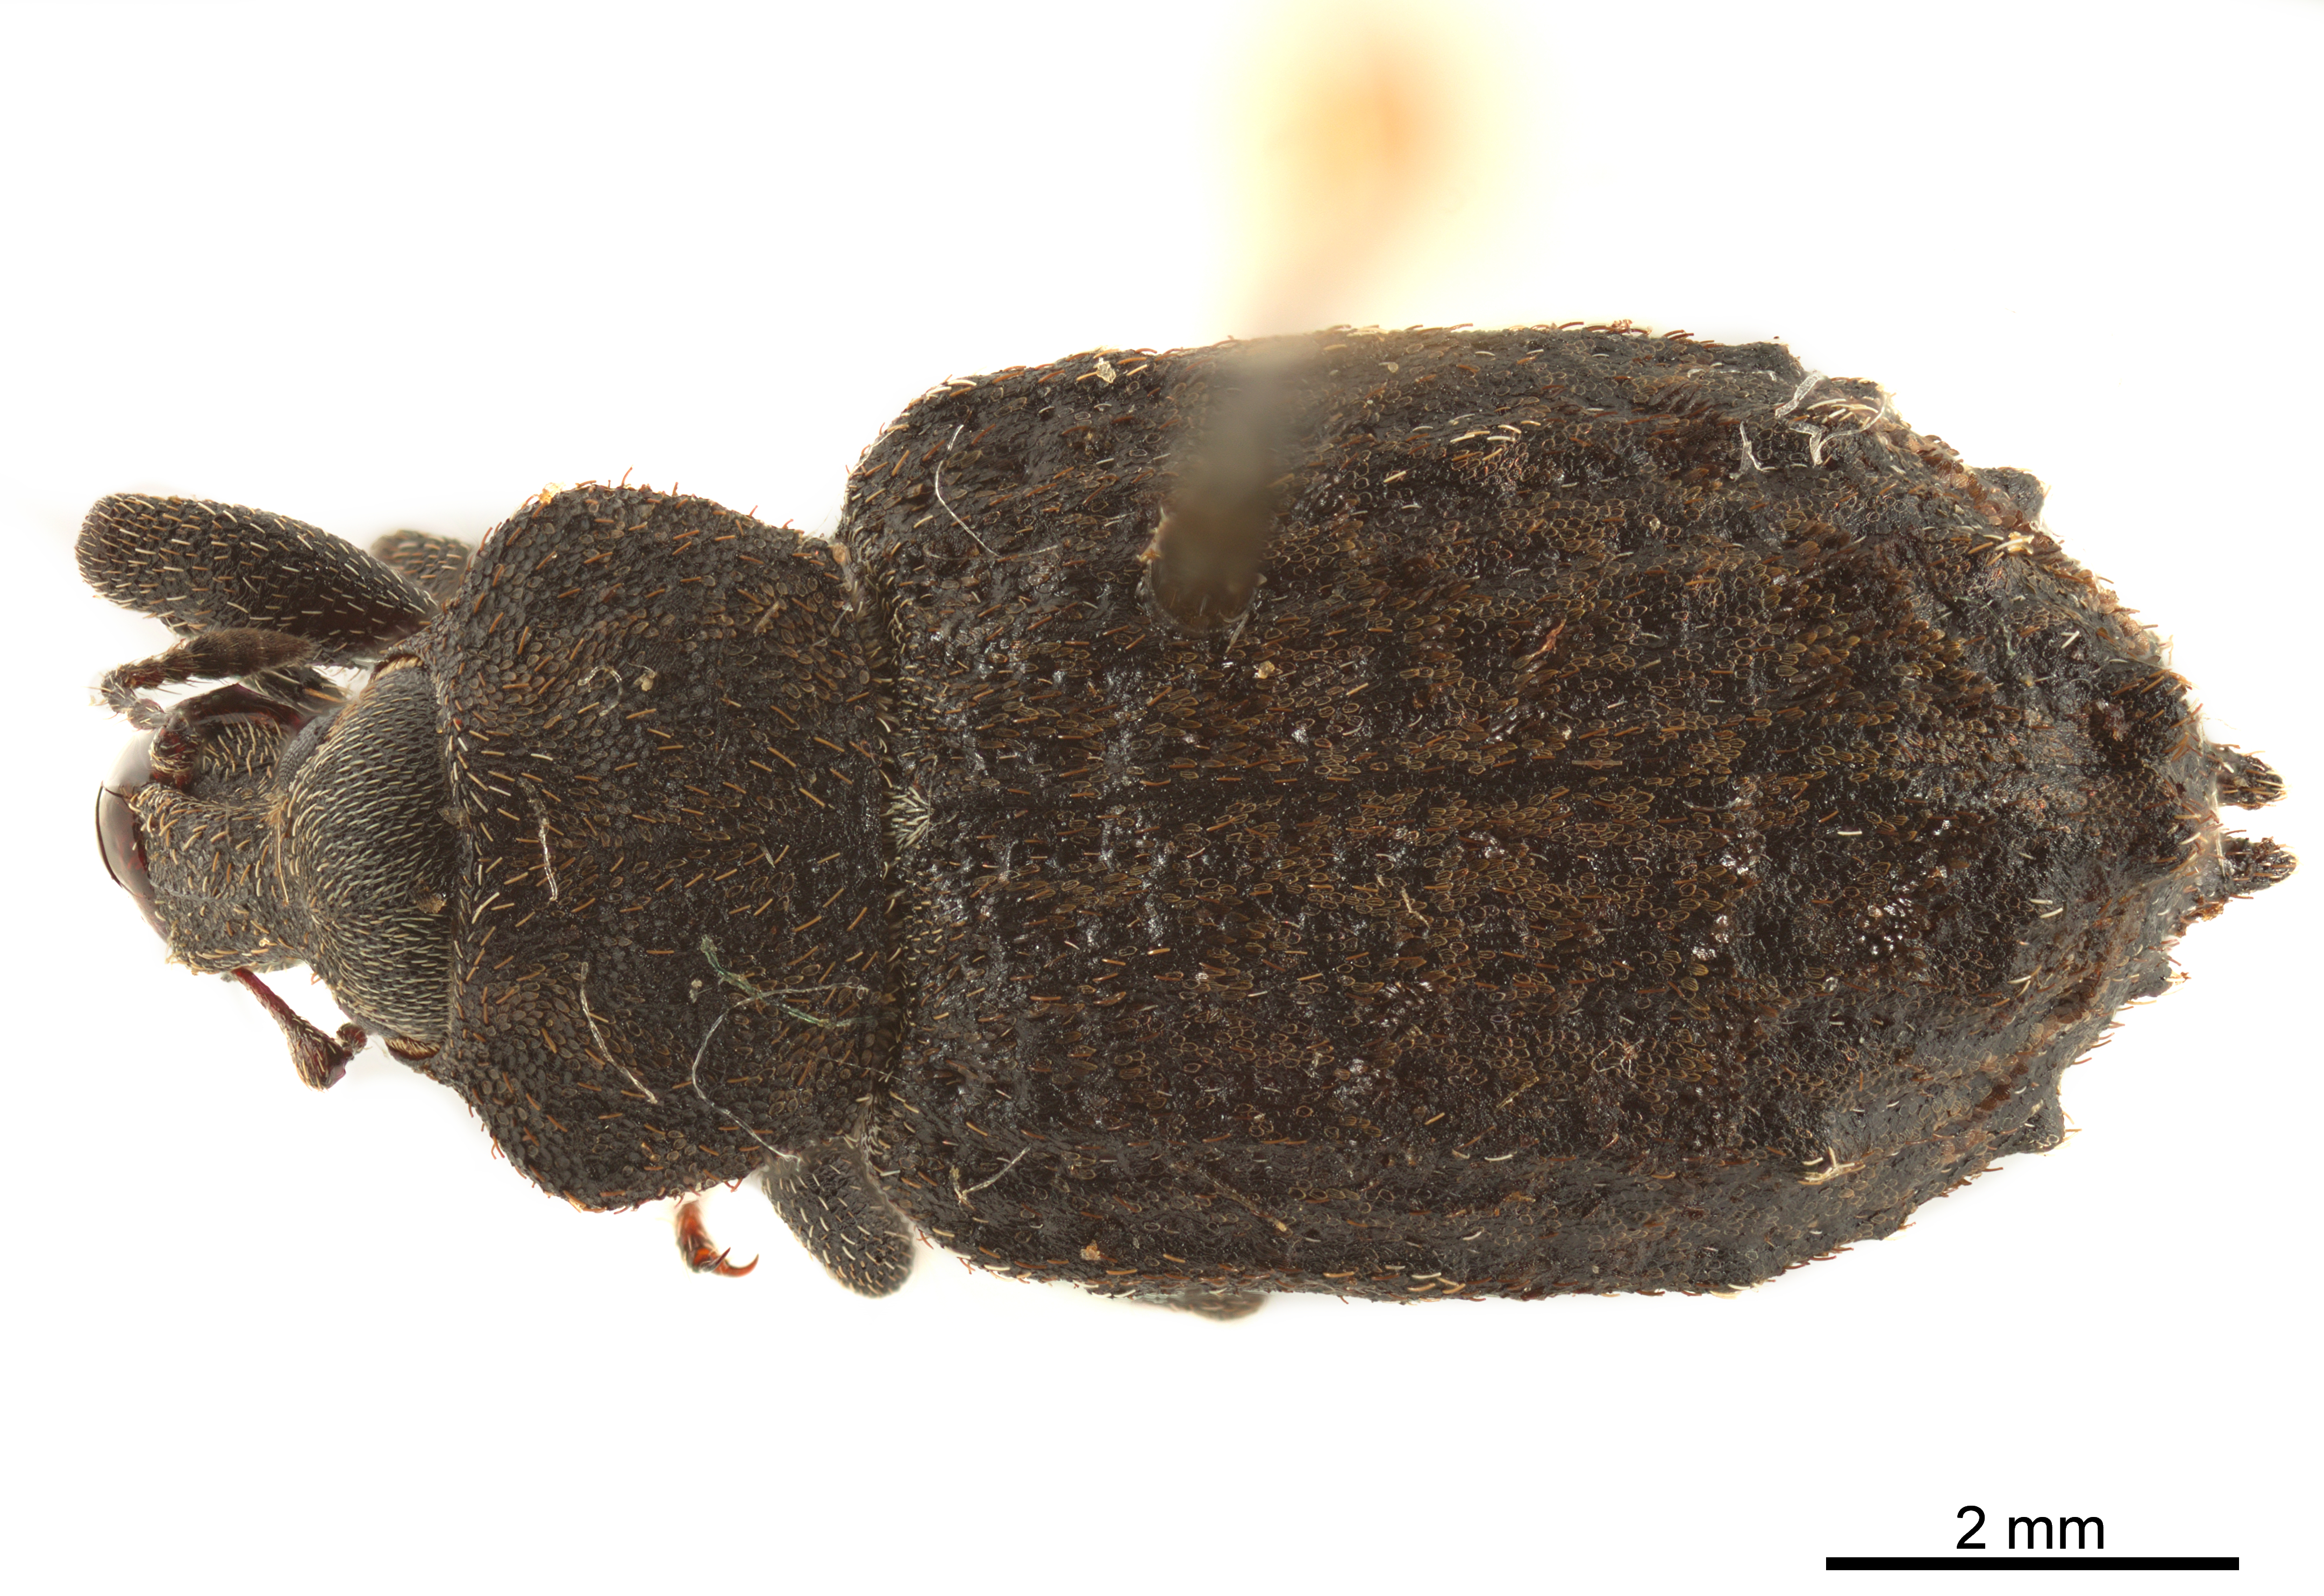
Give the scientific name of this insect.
Cylydrorhinus caudiculatus (also Paulsenius caudiculatus)
